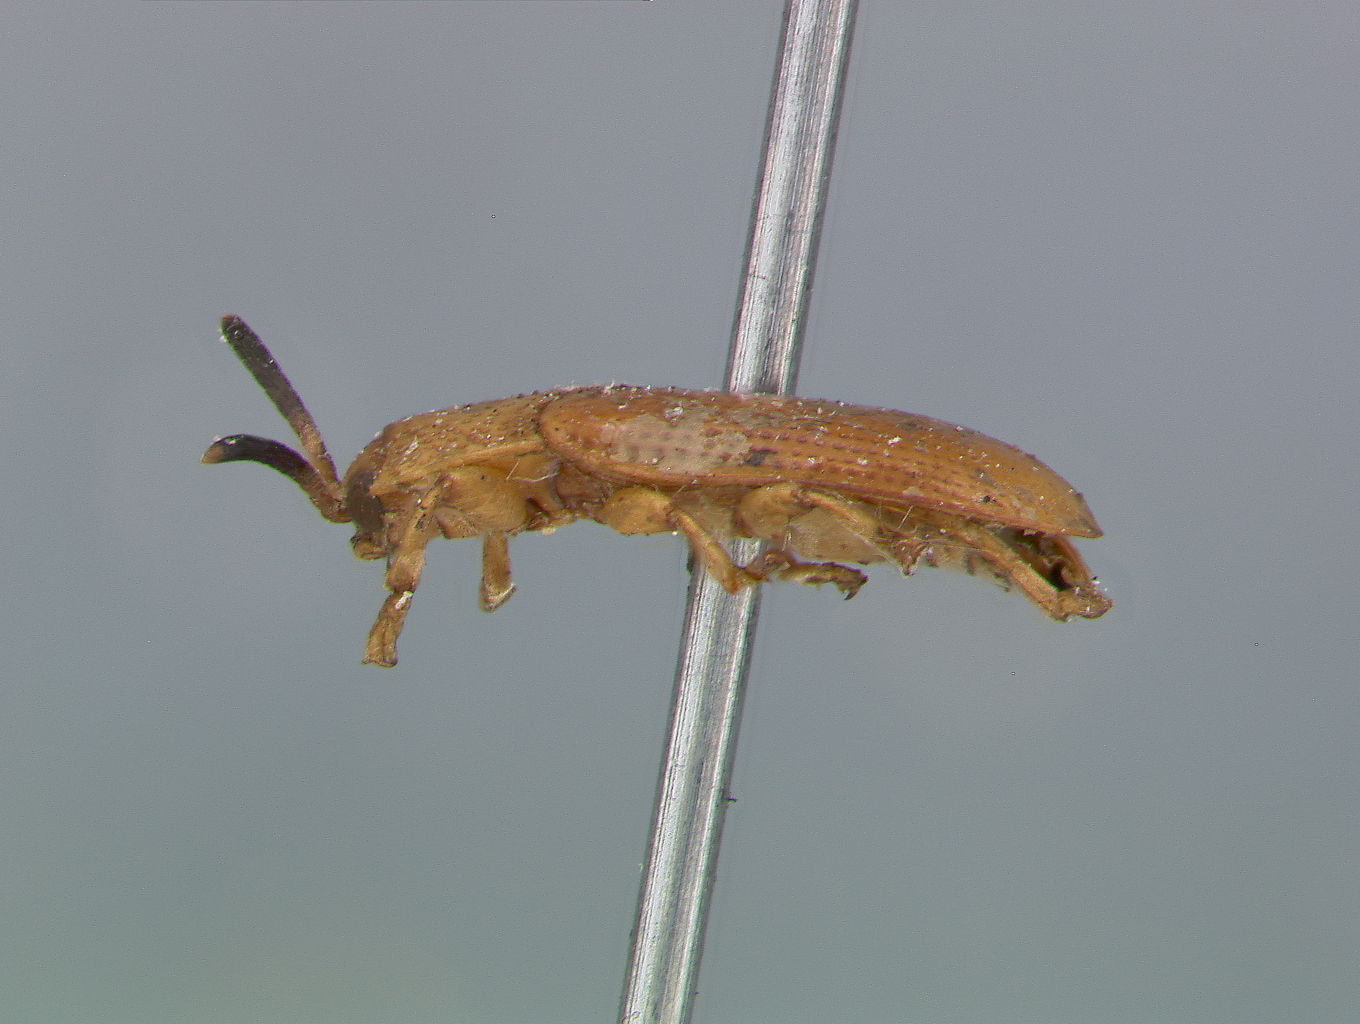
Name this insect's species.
Cephaloleia aequilata
